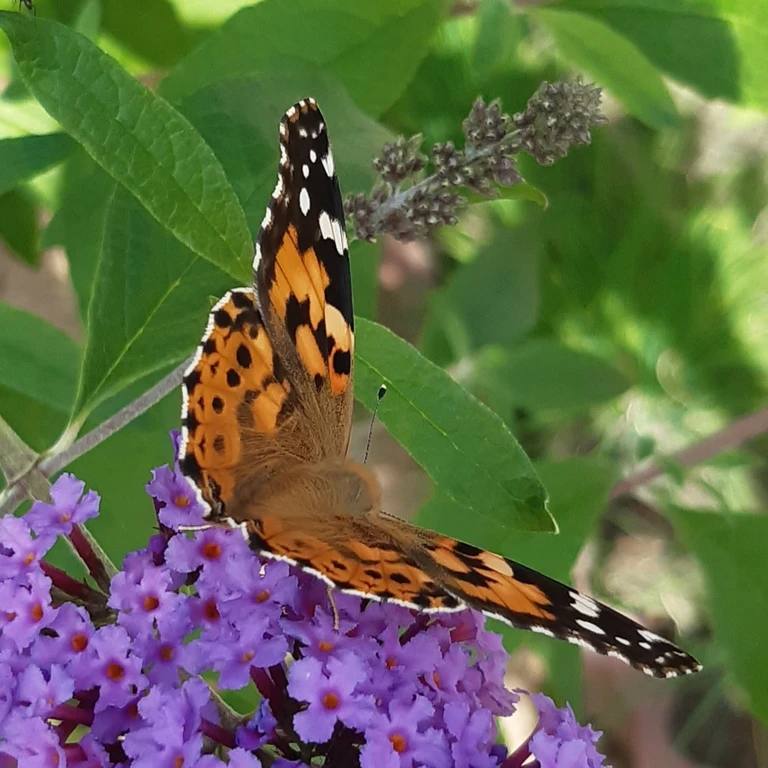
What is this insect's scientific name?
Vanessa cardui
